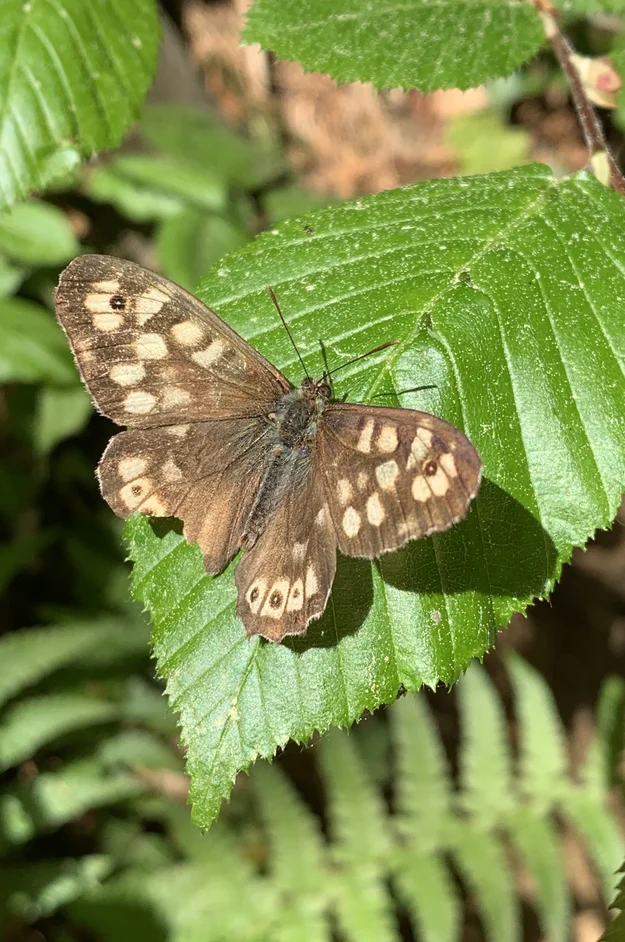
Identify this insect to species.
Pararge aegeria
